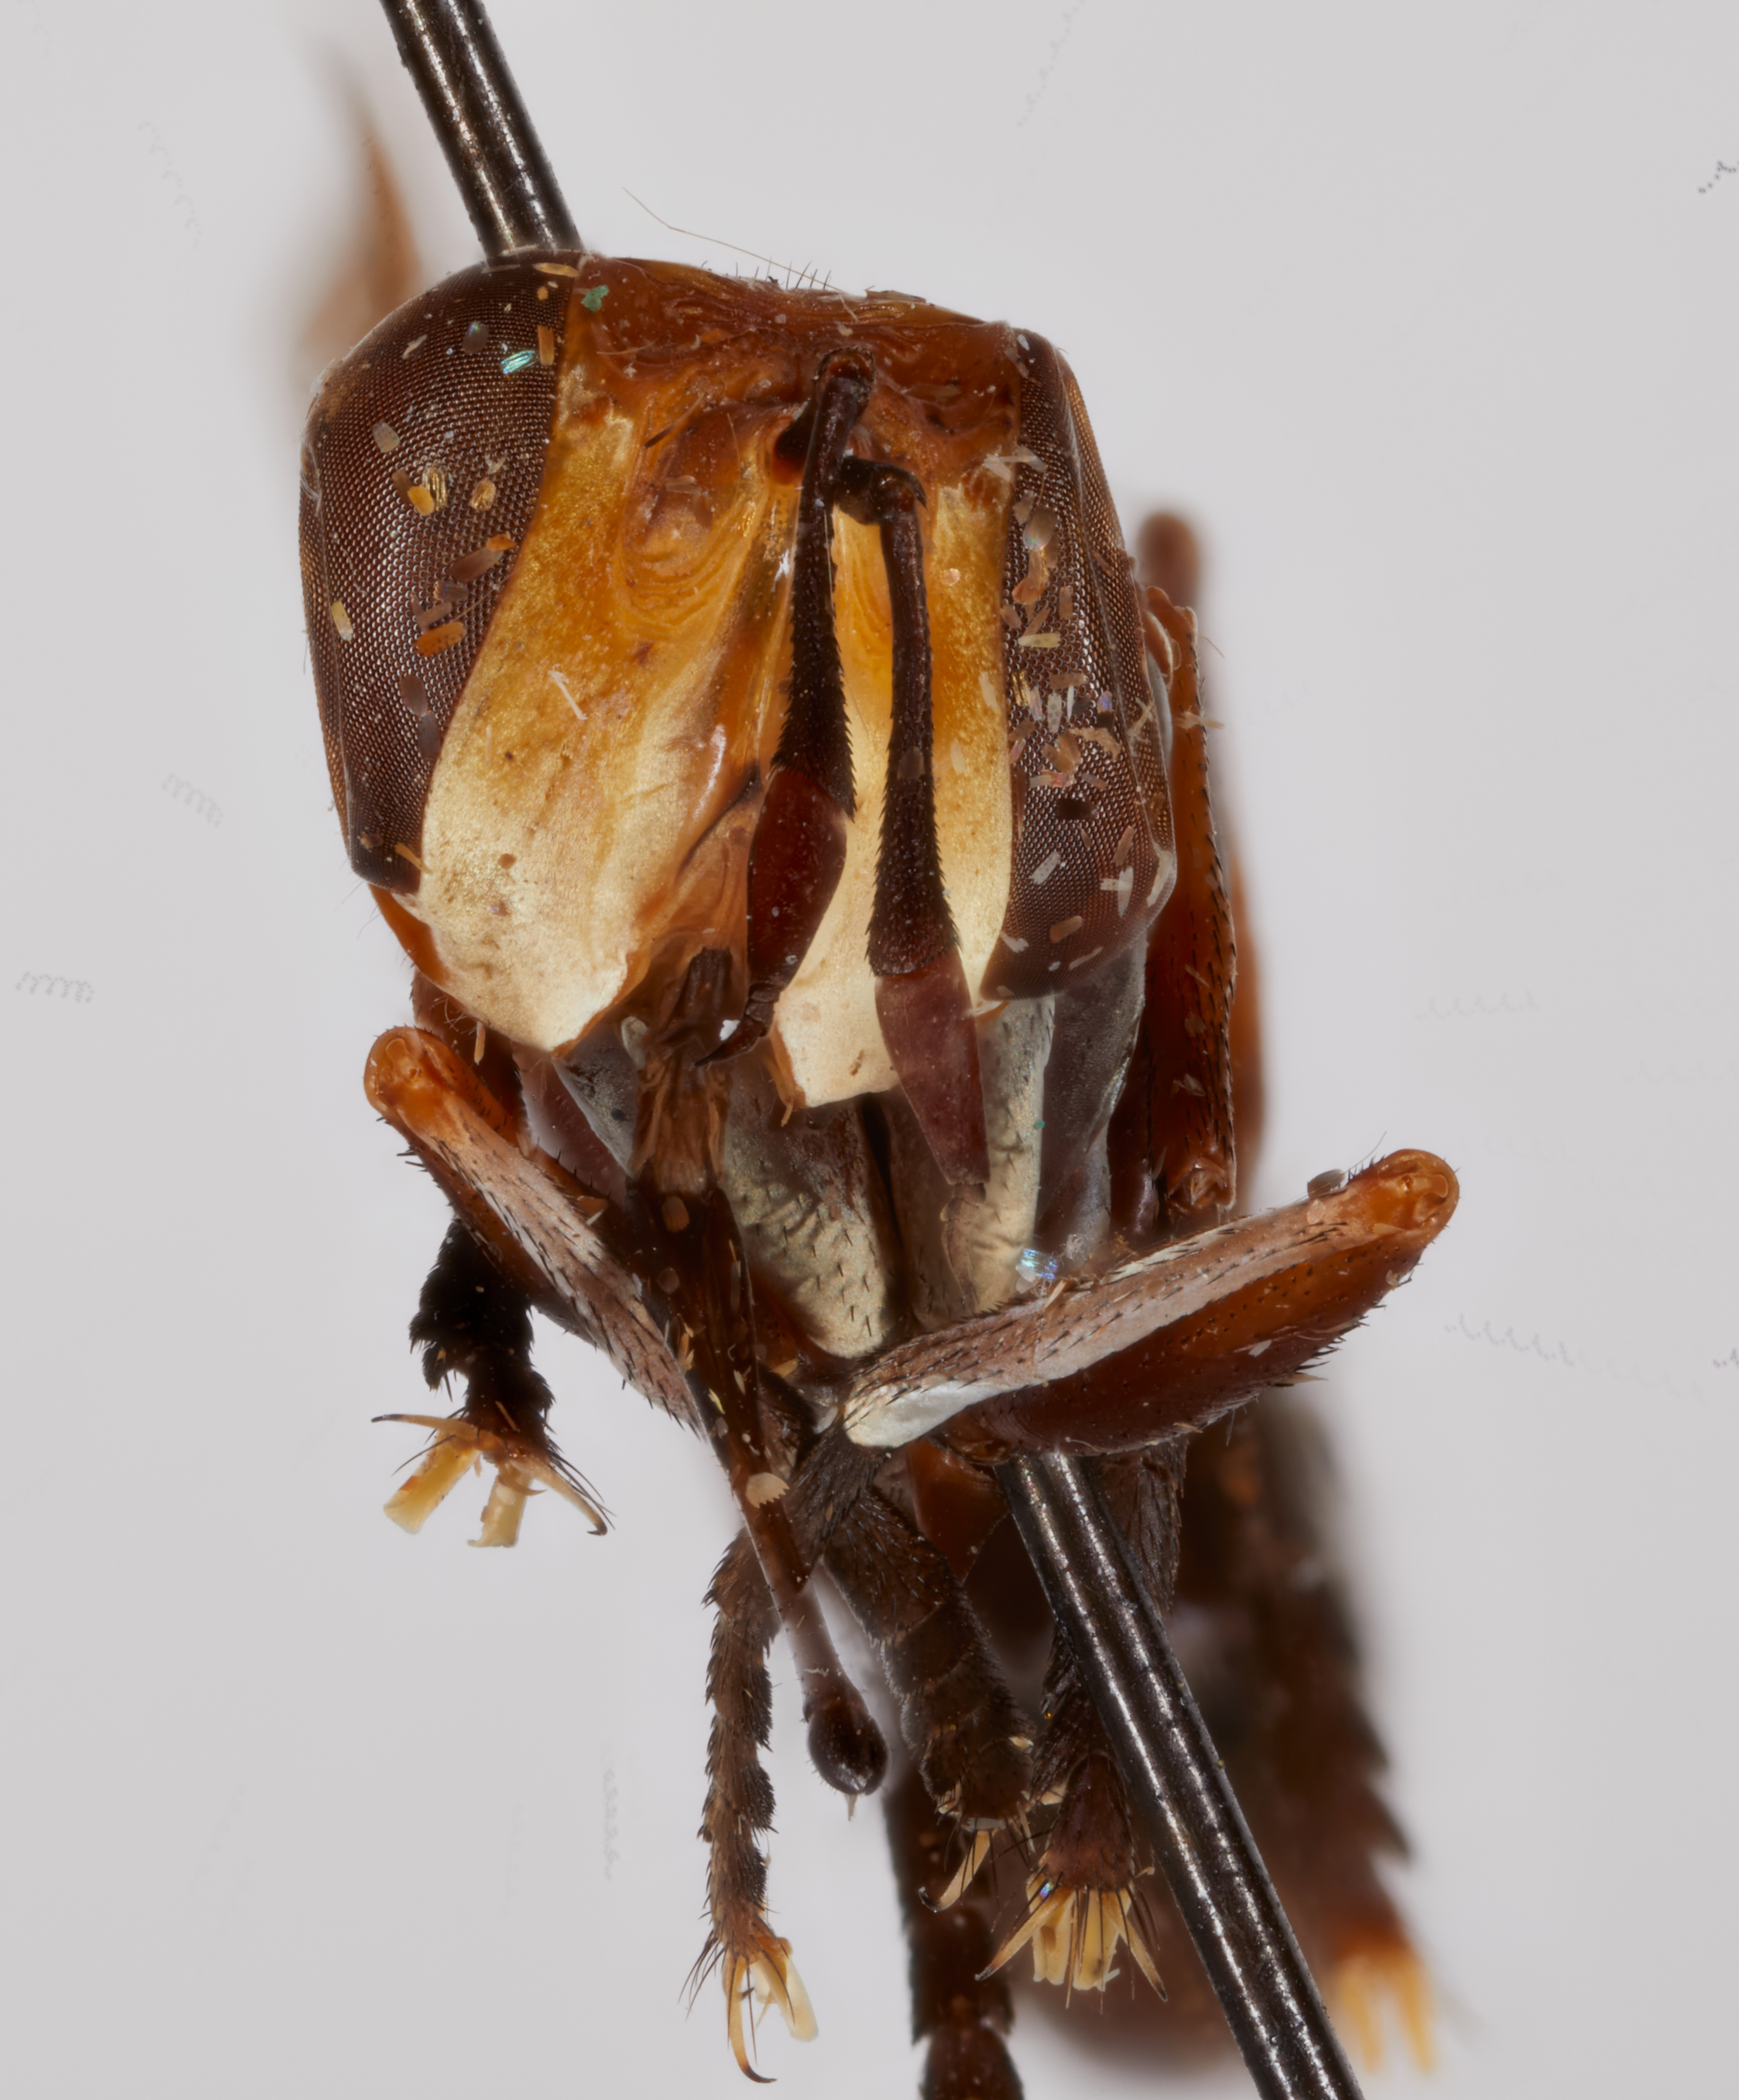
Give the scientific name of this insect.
Conops szechwanensis
